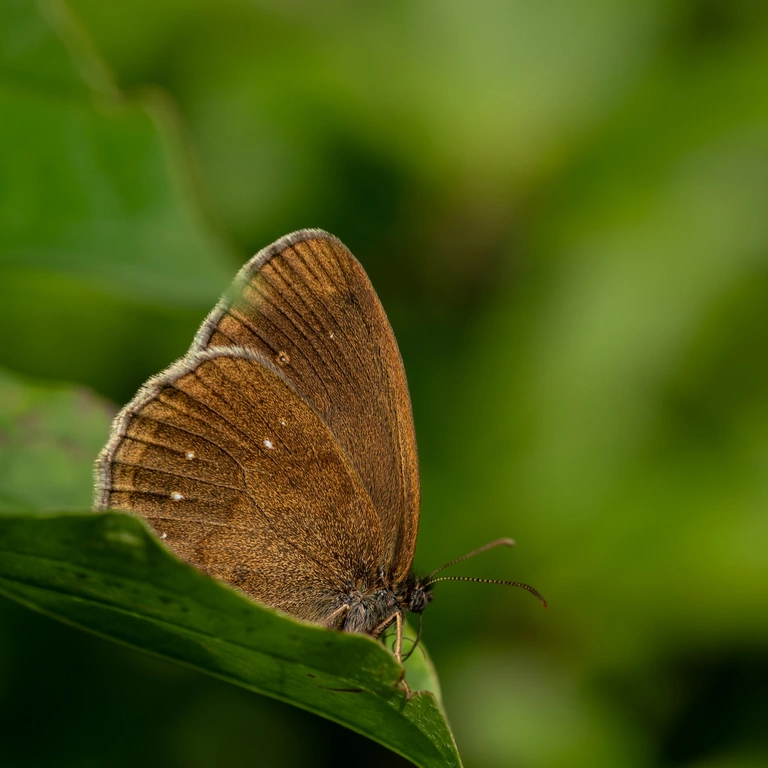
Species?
Aphantopus hyperantus
